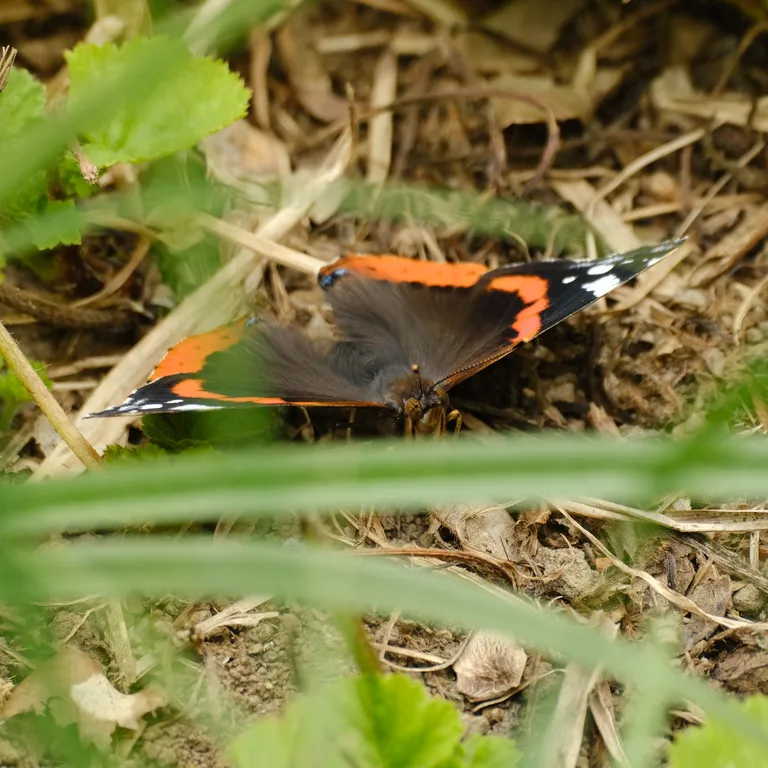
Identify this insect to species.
Vanessa atalanta
